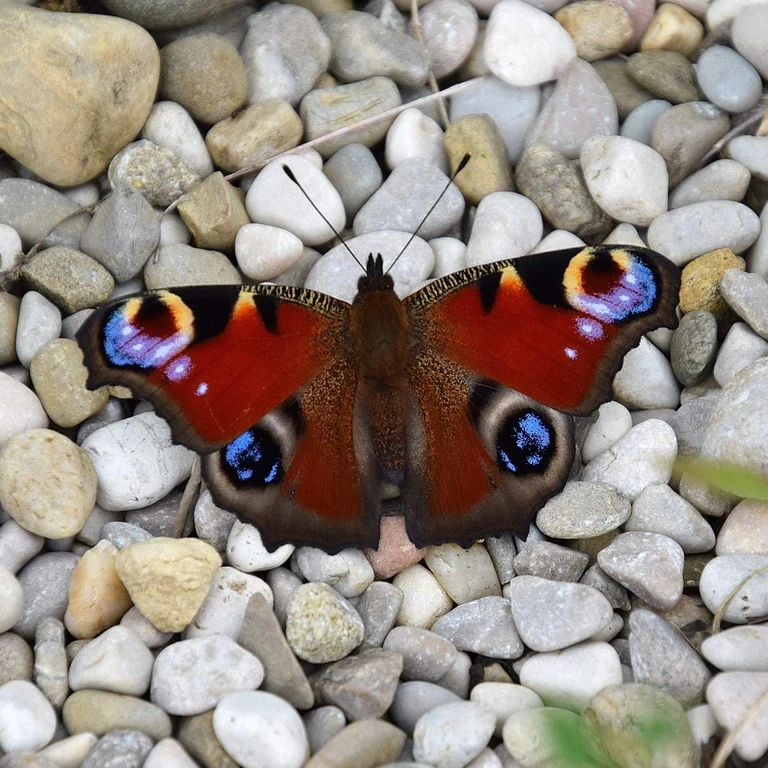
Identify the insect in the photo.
Aglais io
